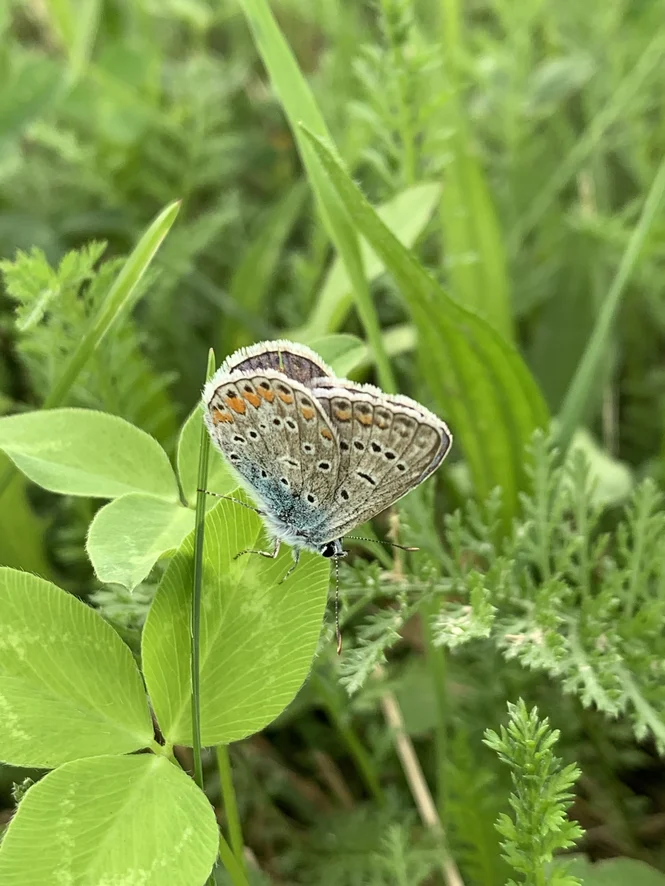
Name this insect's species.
Polyommatus icarus
